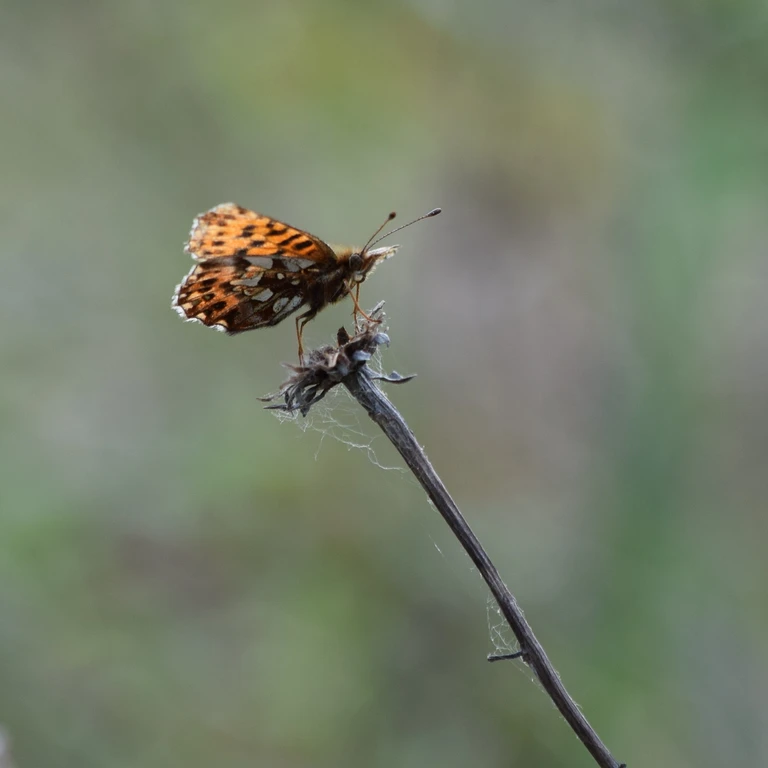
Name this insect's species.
Boloria dia
